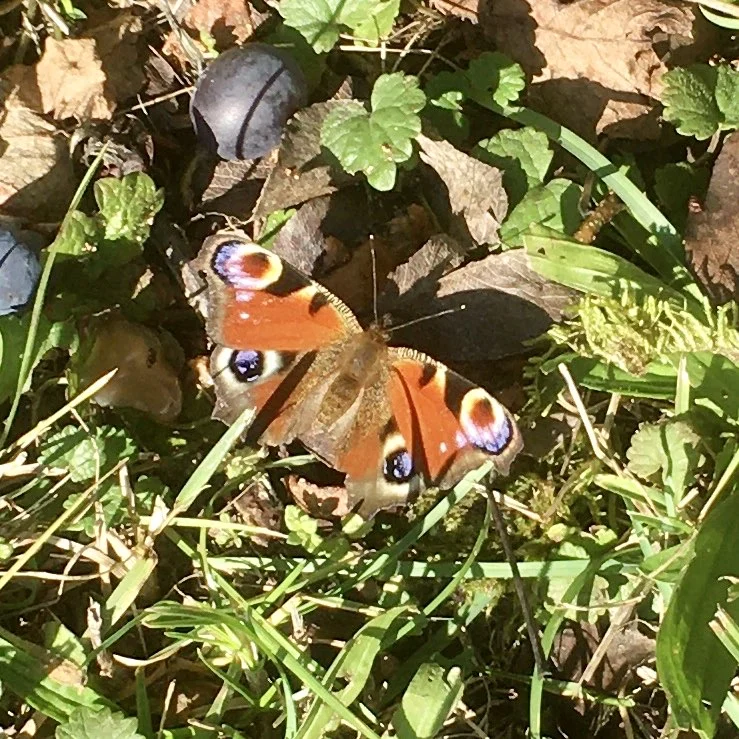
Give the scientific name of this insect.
Aglais io
